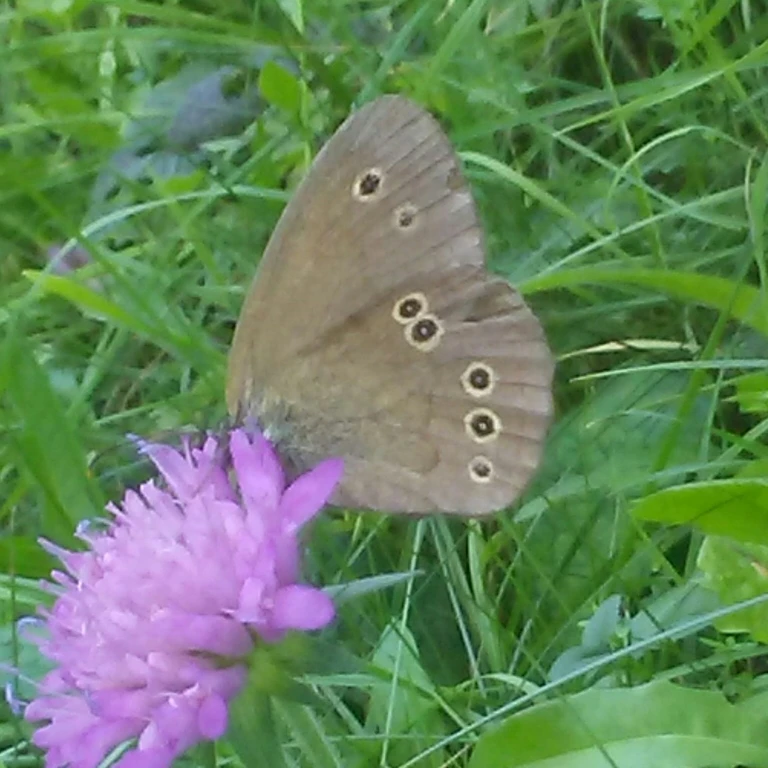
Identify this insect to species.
Aphantopus hyperantus
